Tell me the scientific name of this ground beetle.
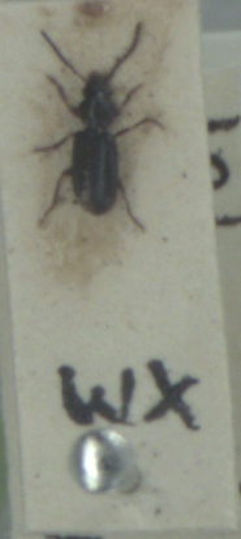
Acupalpus exiguus
